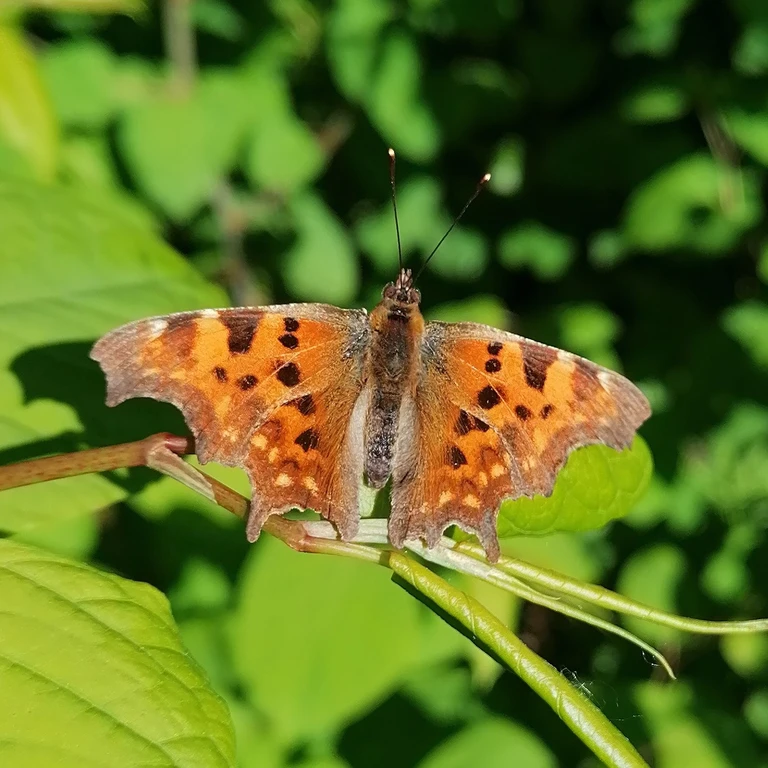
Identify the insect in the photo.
Polygonia c-album
